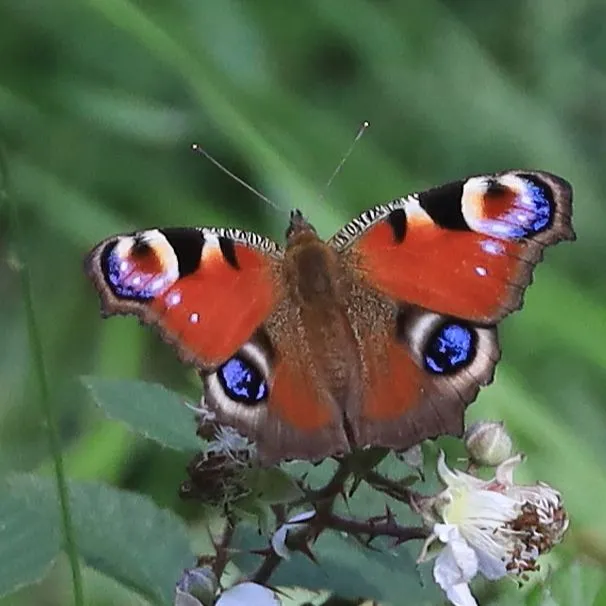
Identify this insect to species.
Aglais io
